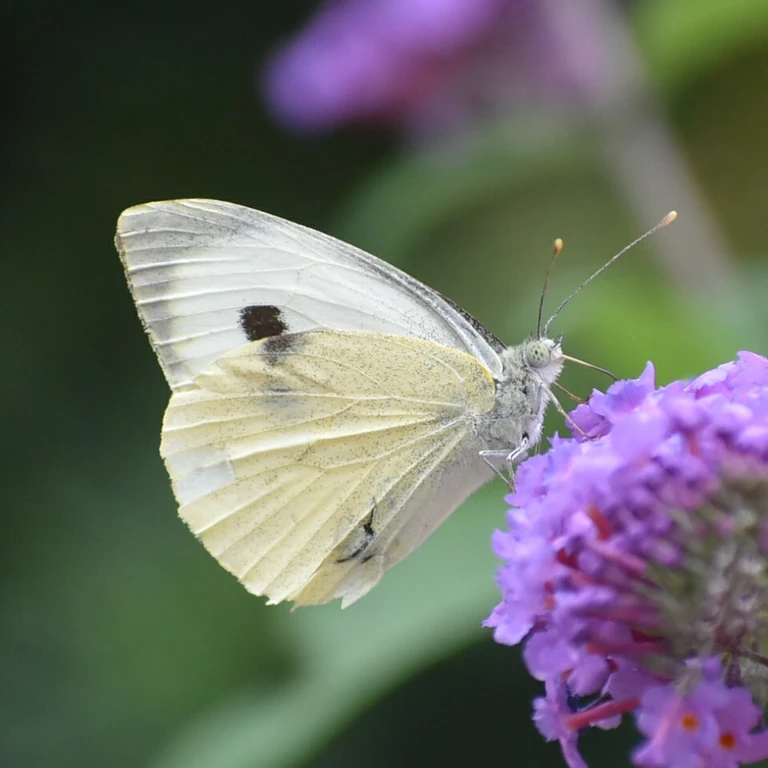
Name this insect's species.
Pieris brassicae
